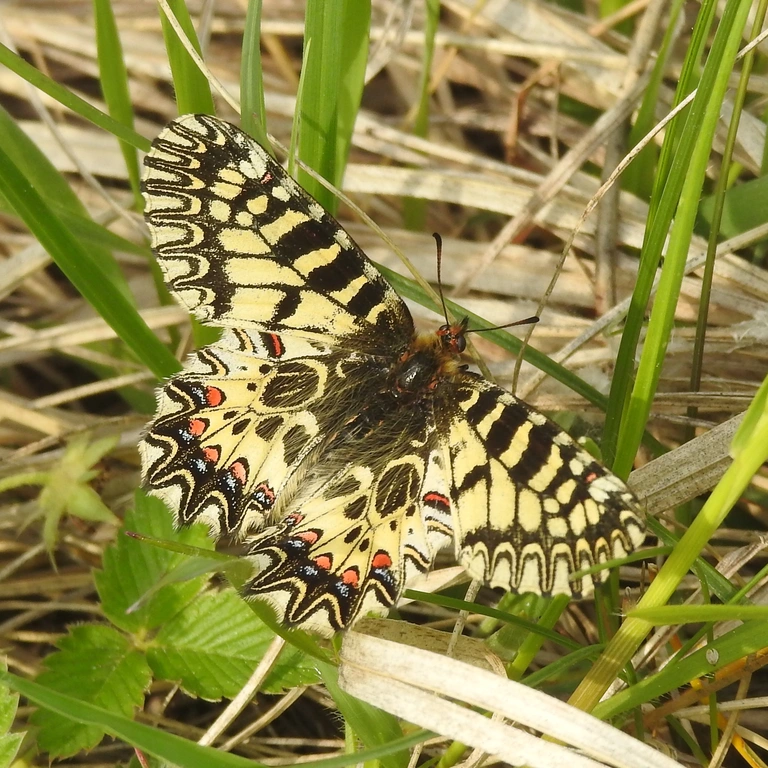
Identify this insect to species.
Zerynthia polyxena
